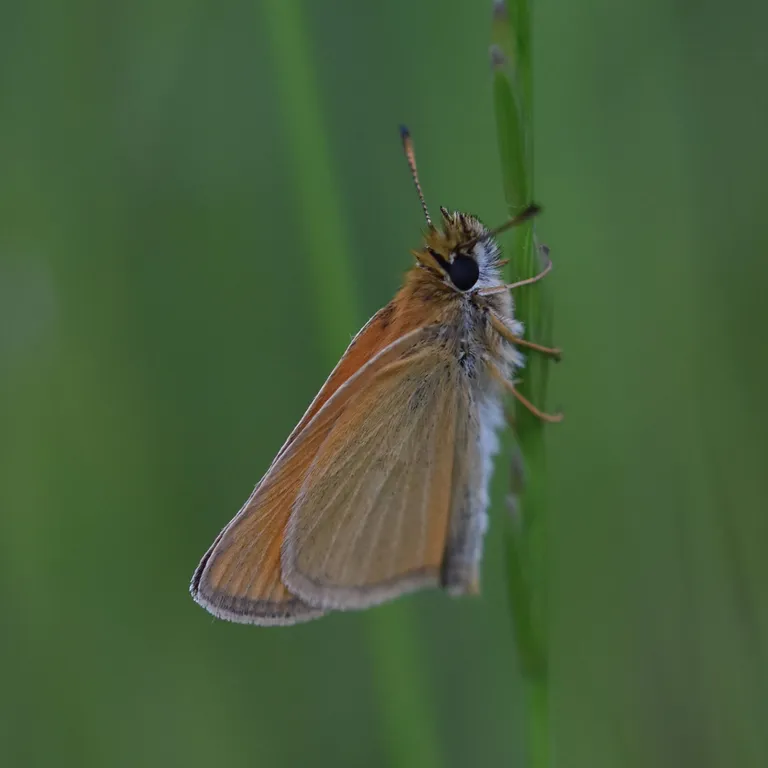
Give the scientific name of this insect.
Thymelicus lineola
